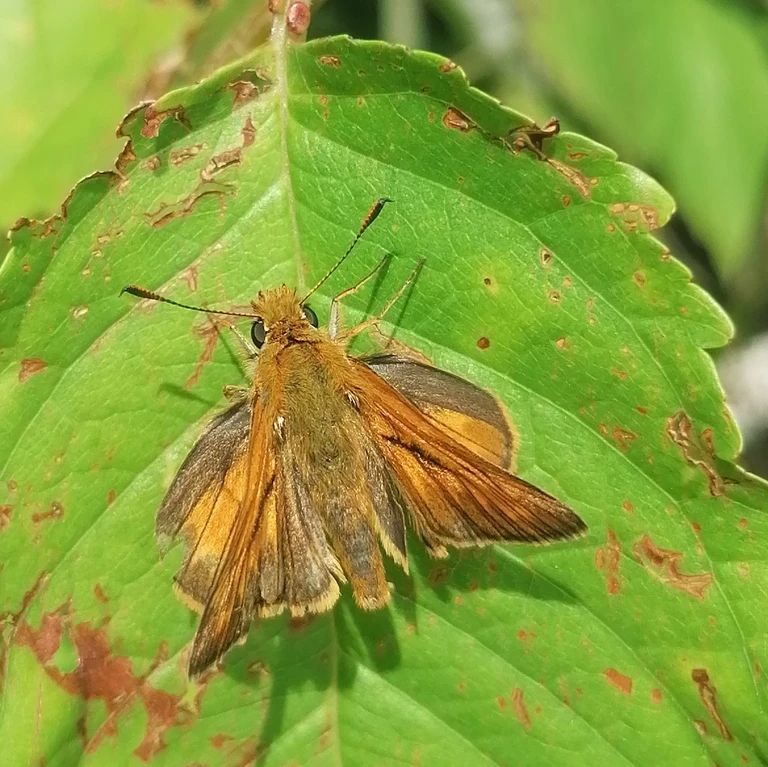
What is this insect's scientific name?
Ochlodes sylvanus (also Ochlodes venata)
